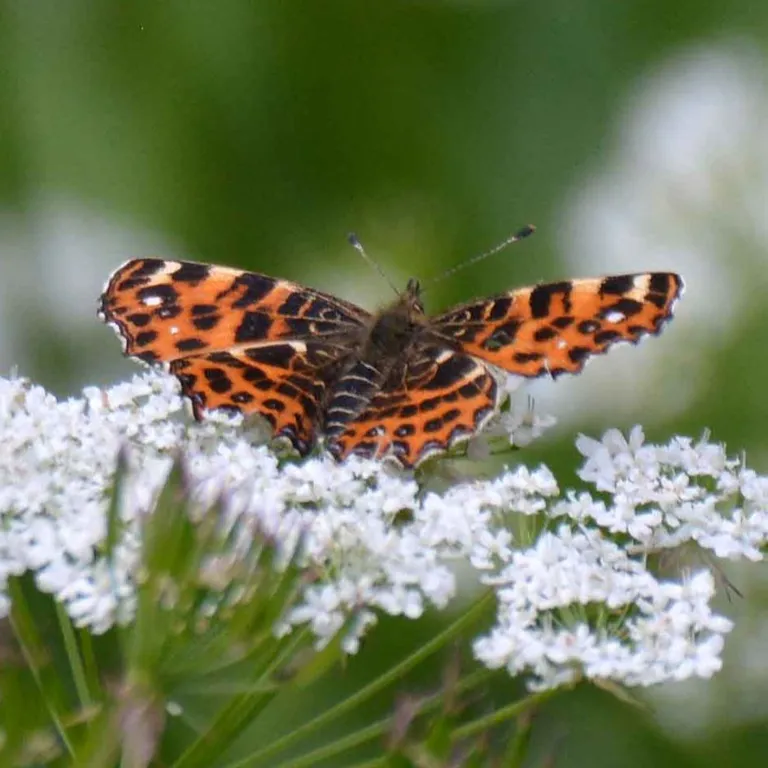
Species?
Araschnia levana
